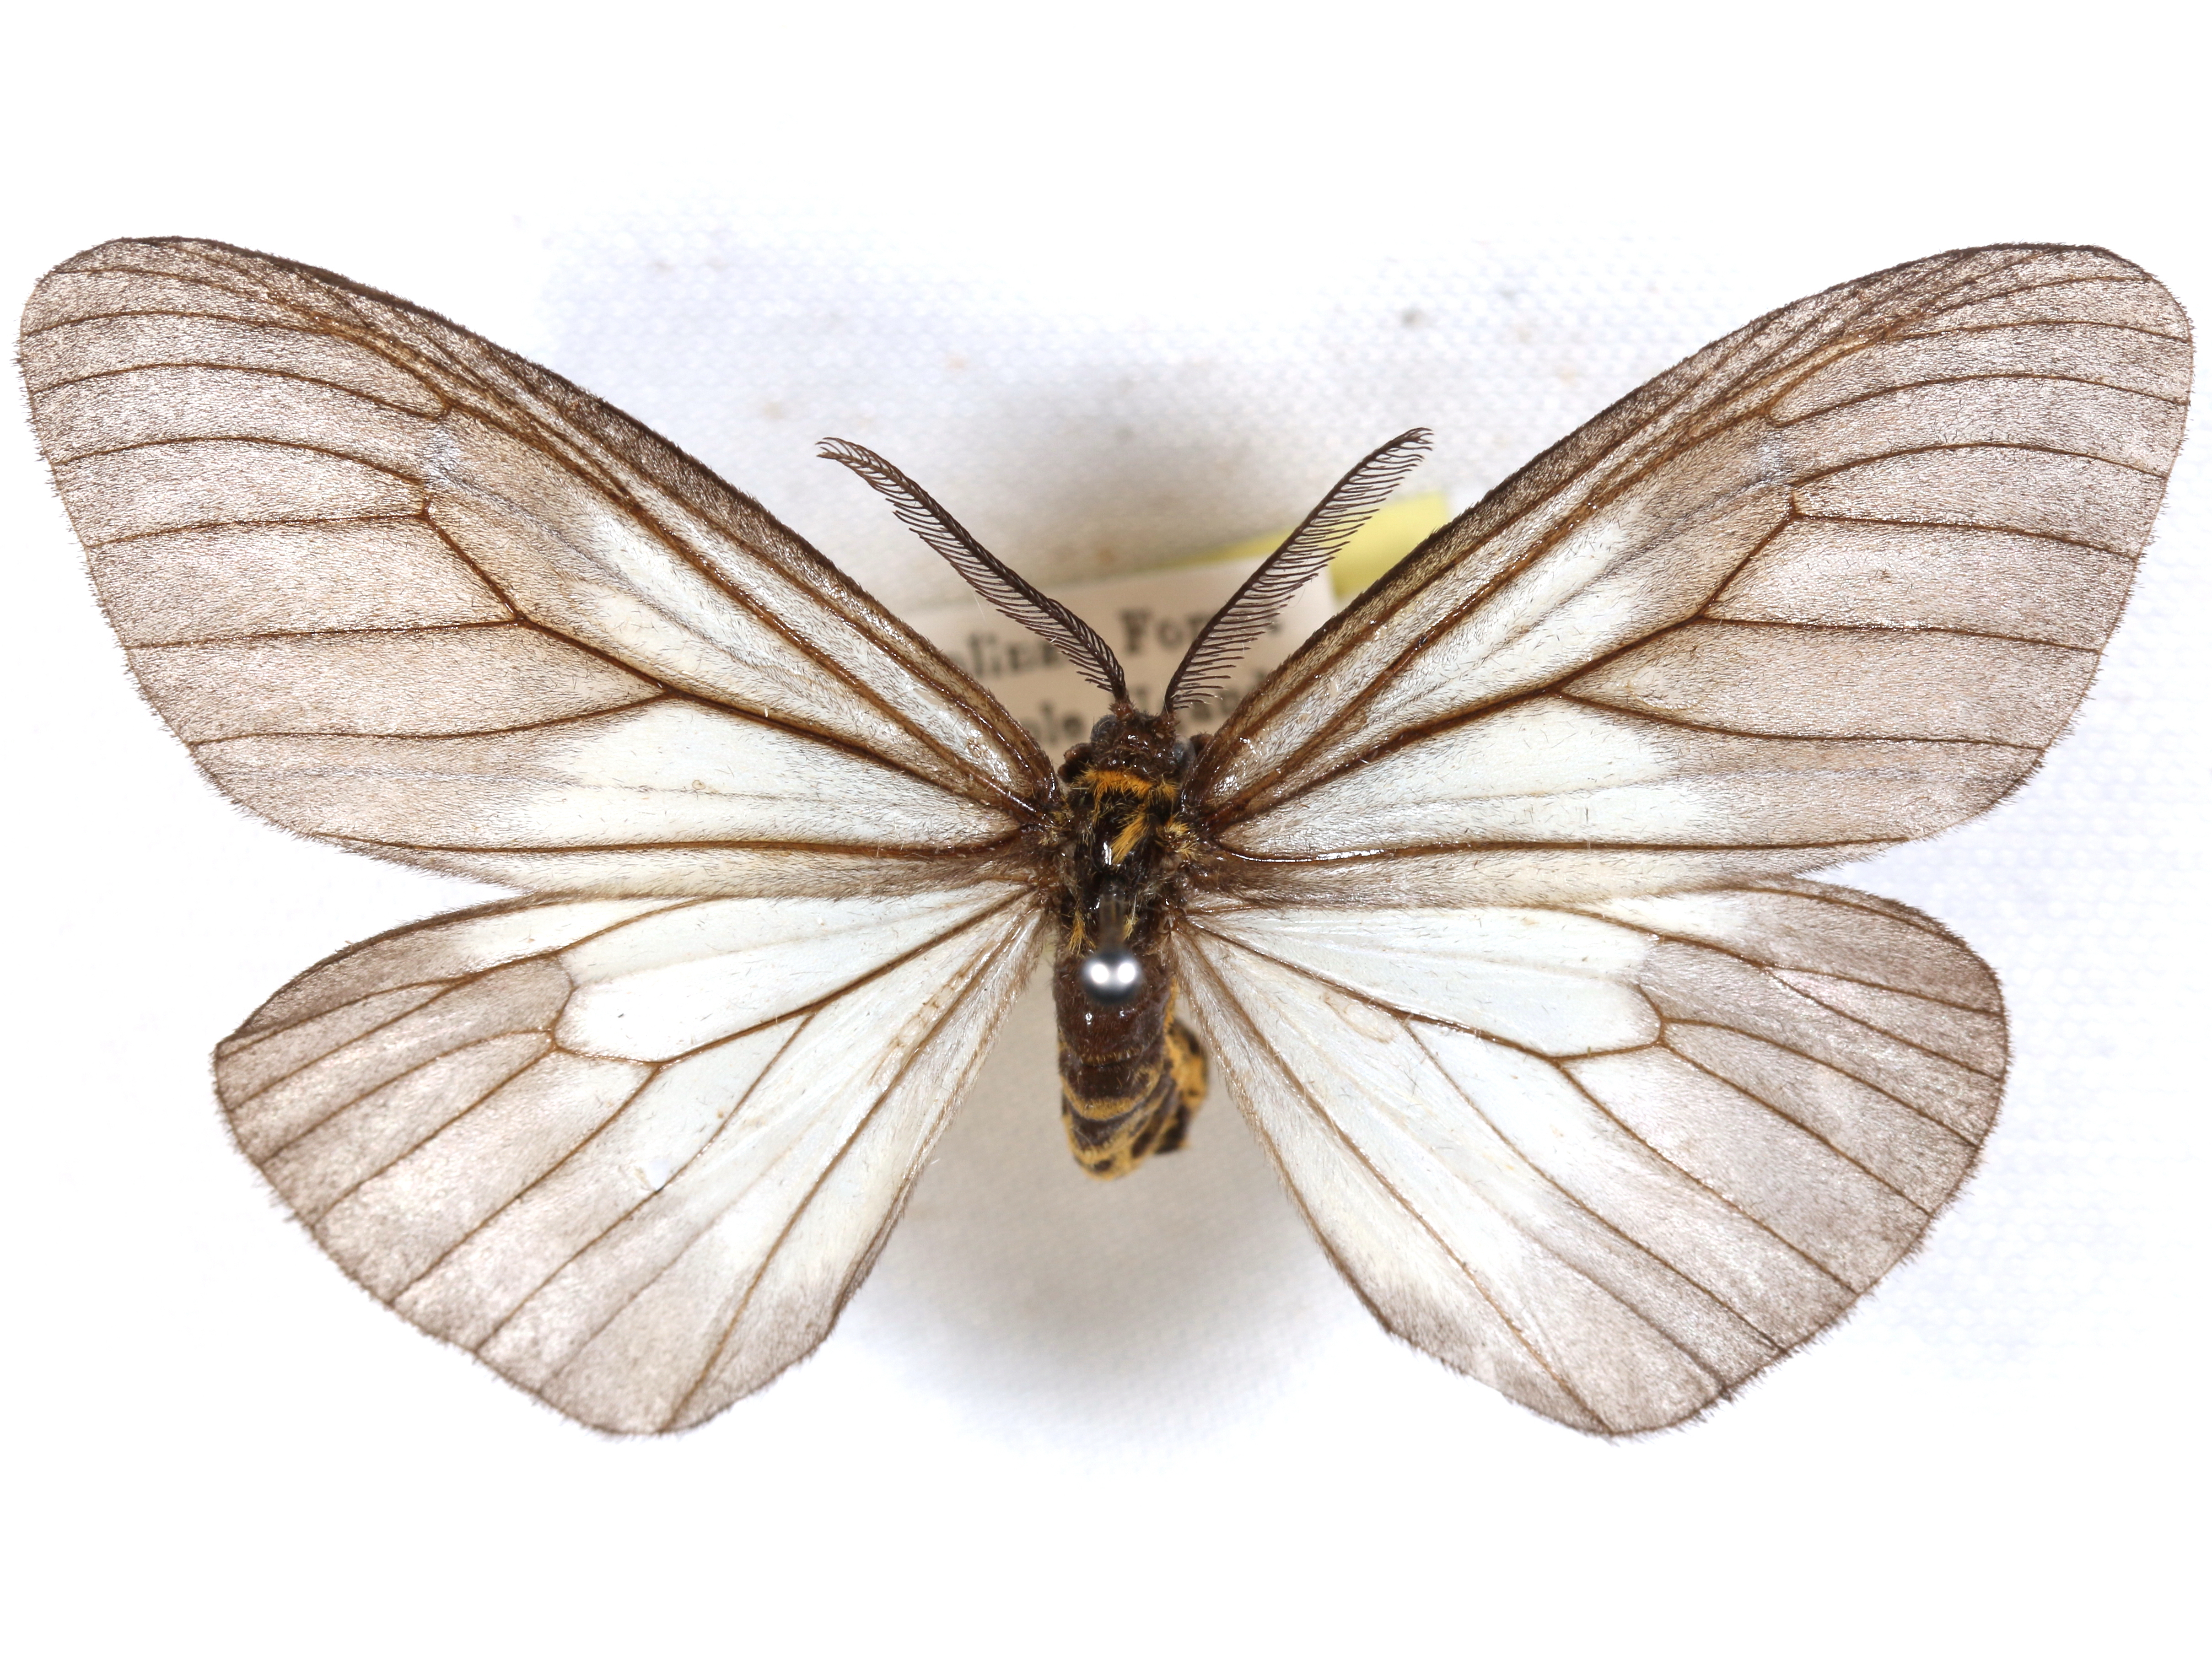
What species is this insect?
Pirga cryptogena
